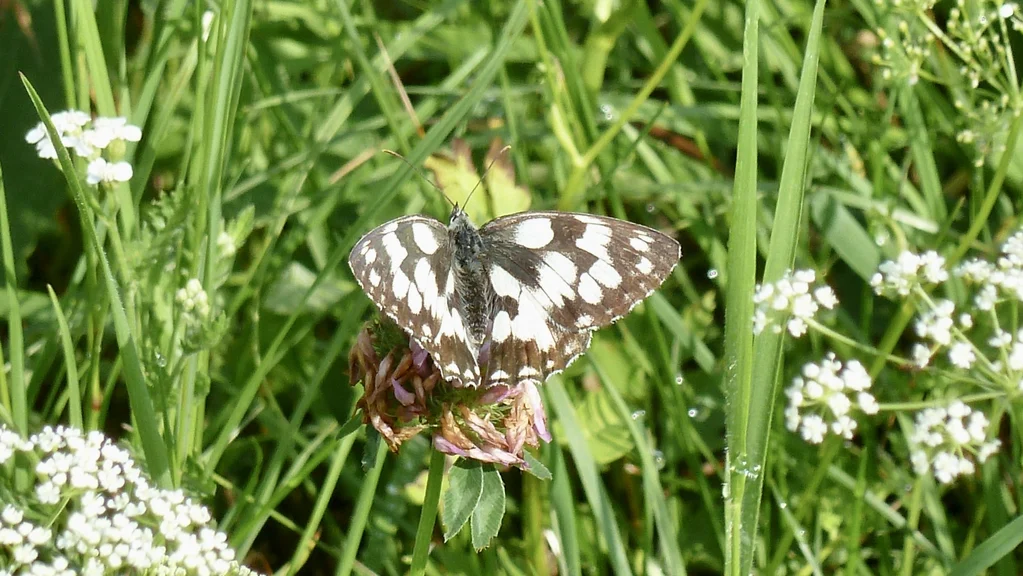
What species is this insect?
Melanargia galathea
